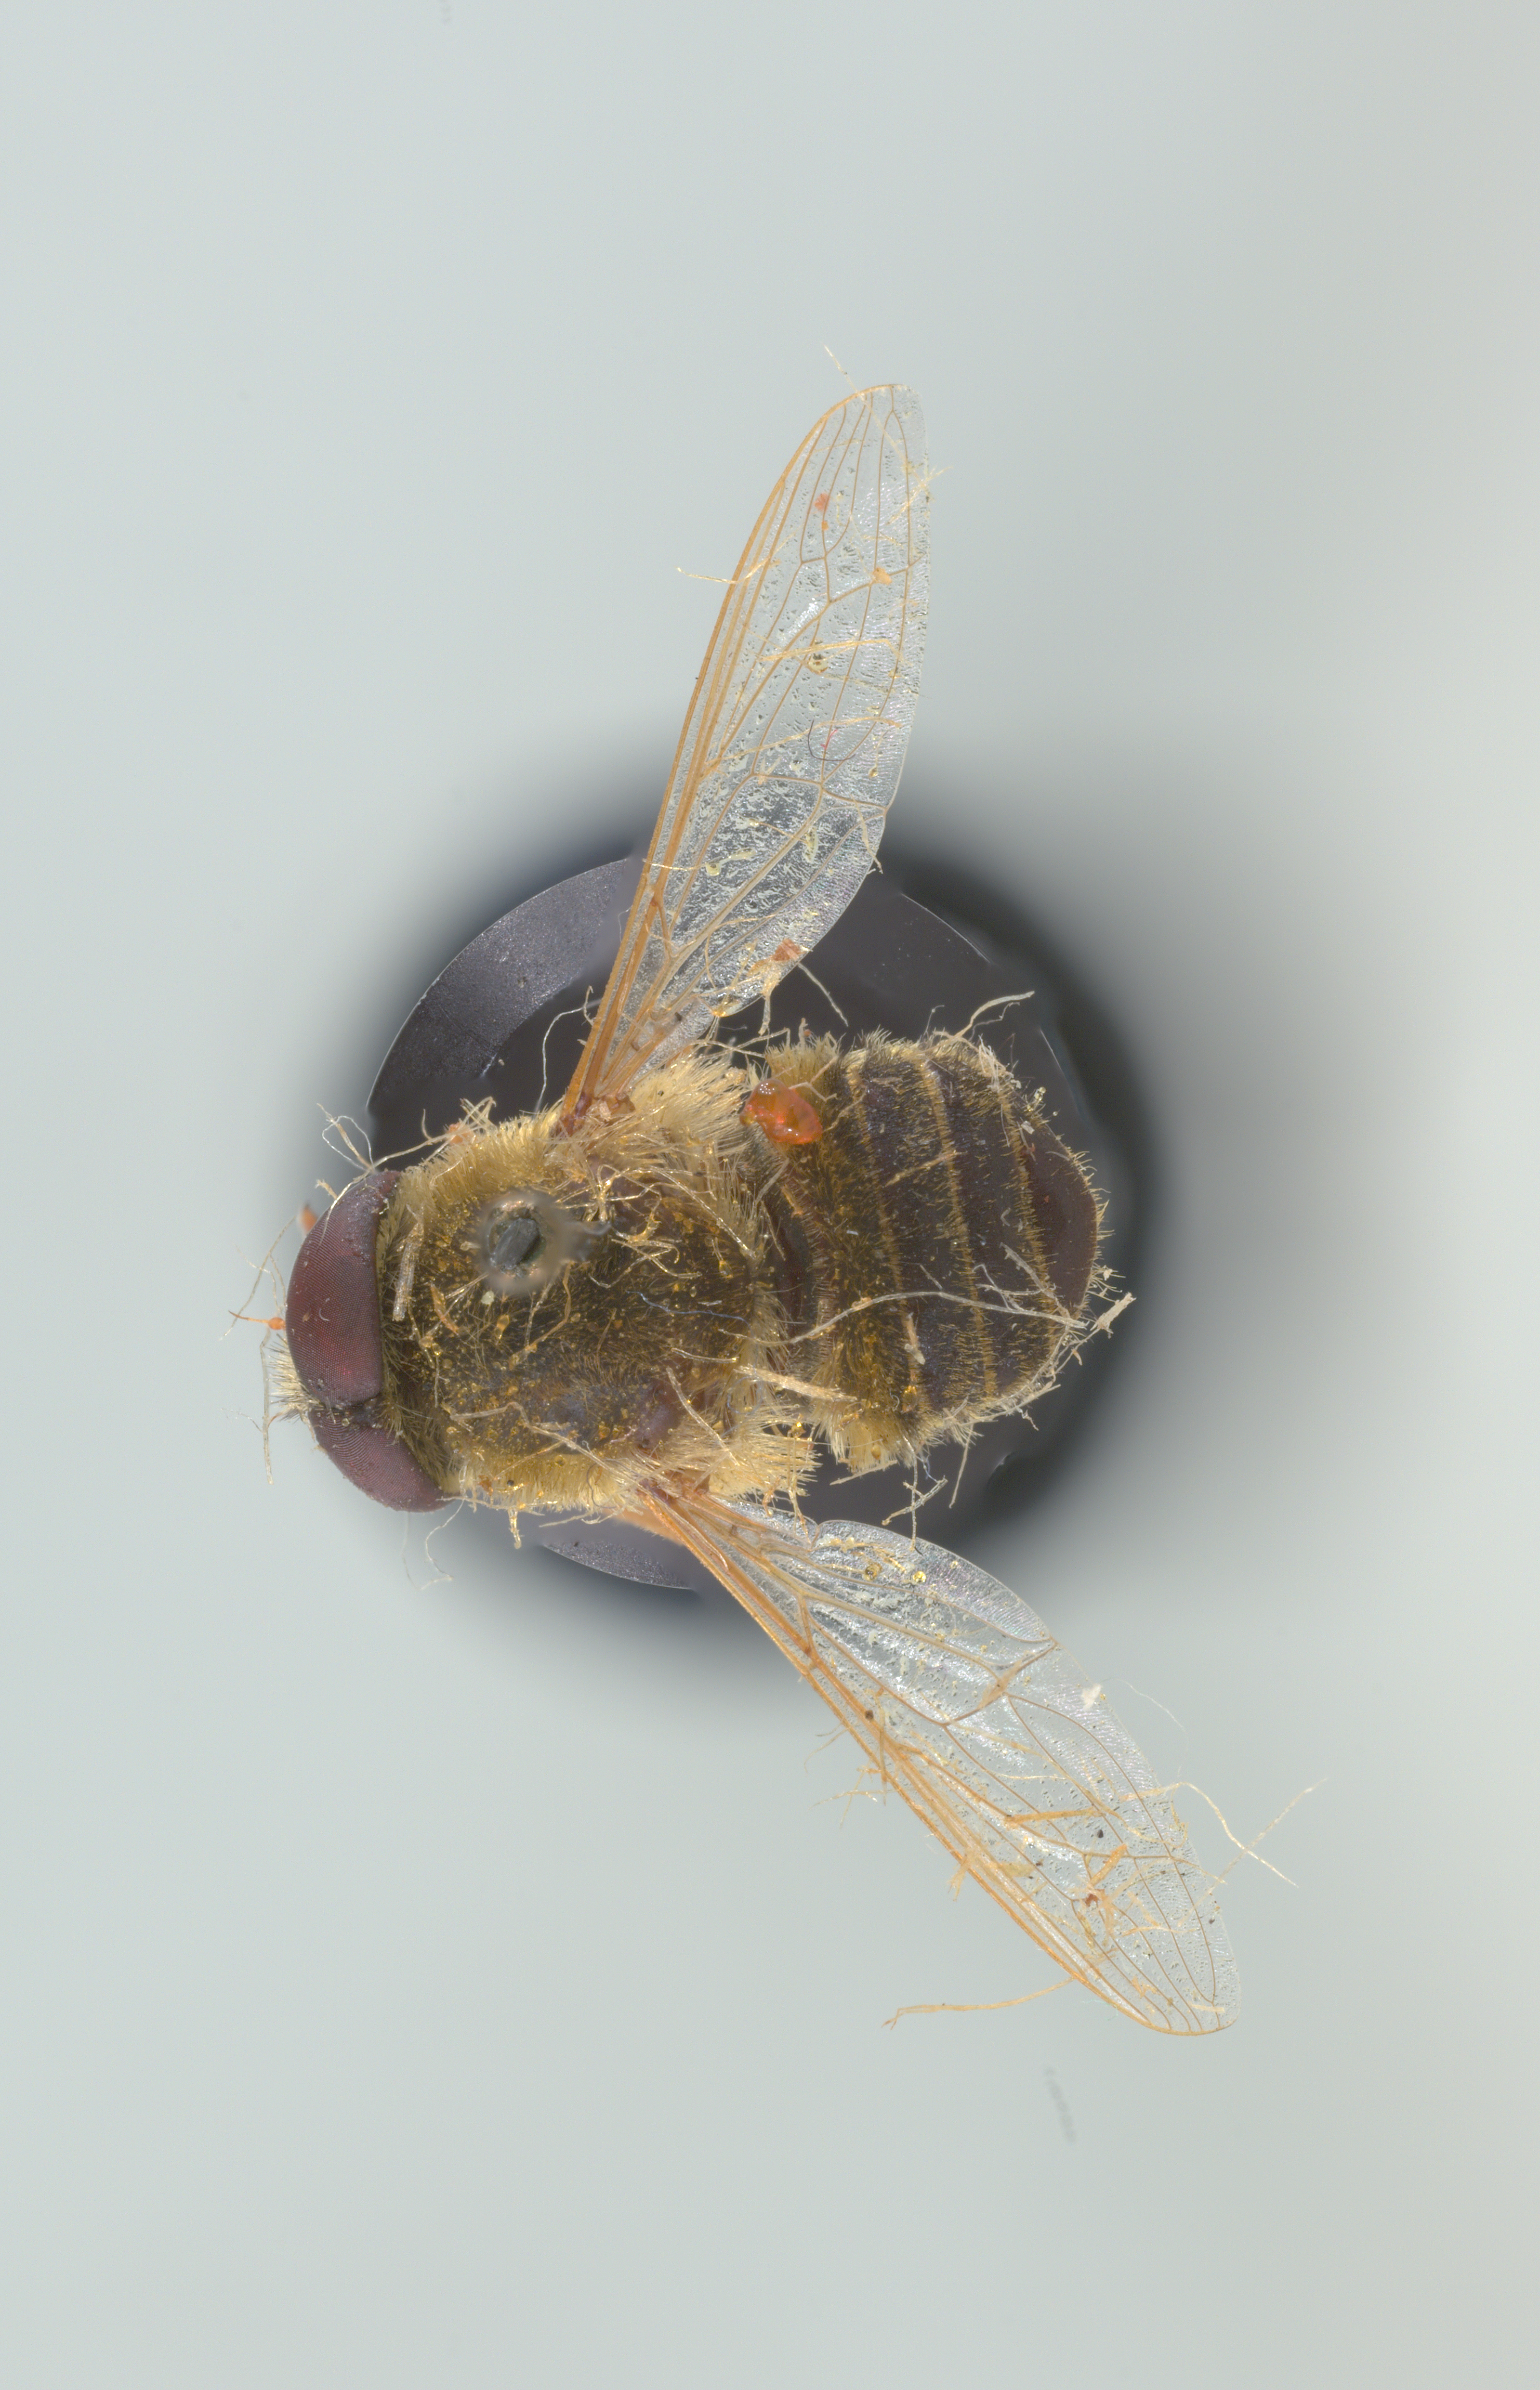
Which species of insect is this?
Neorhynchocephalus sackenii
